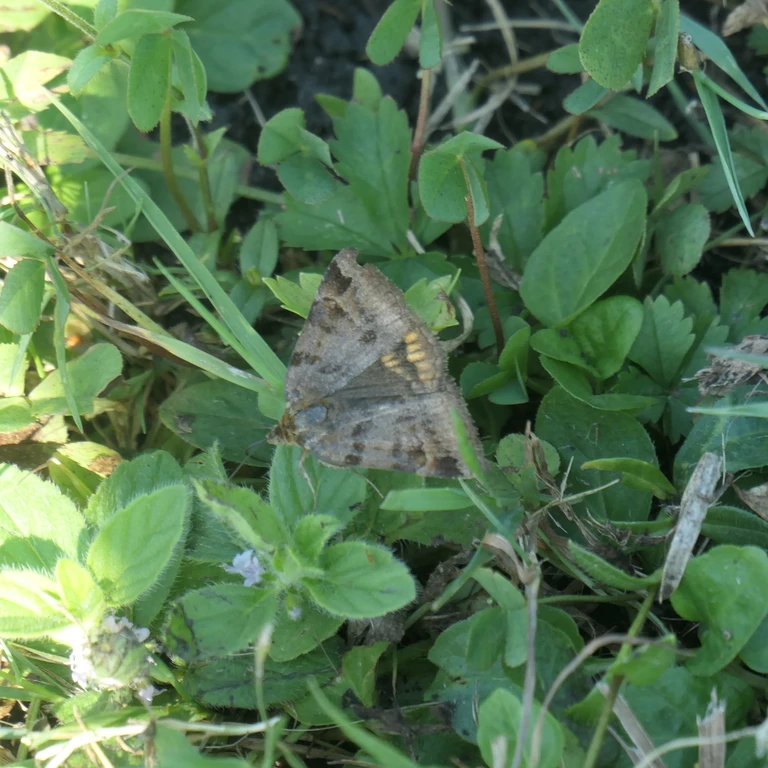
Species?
Euclidia glyphica
